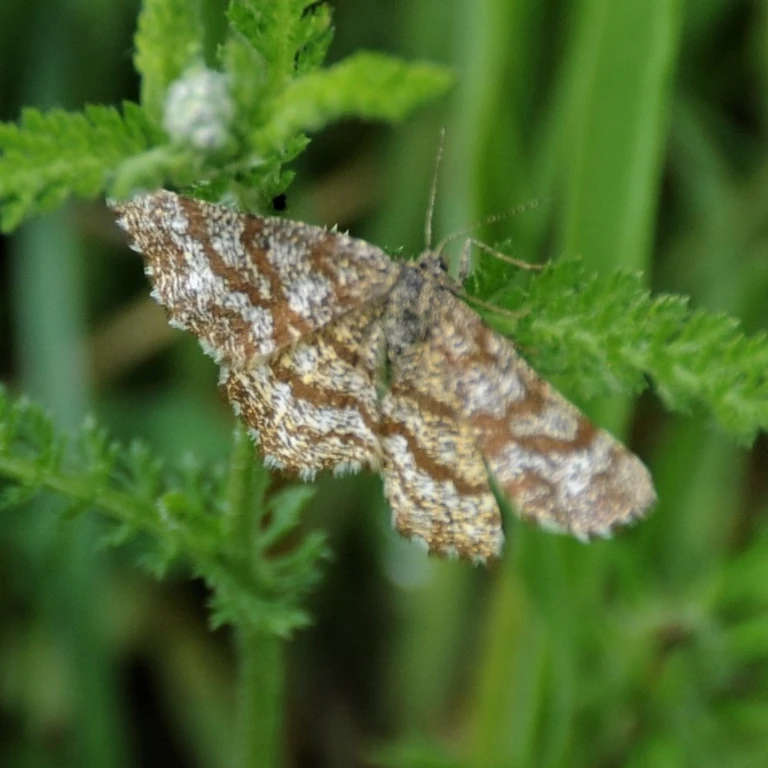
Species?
Ematurga atomaria
